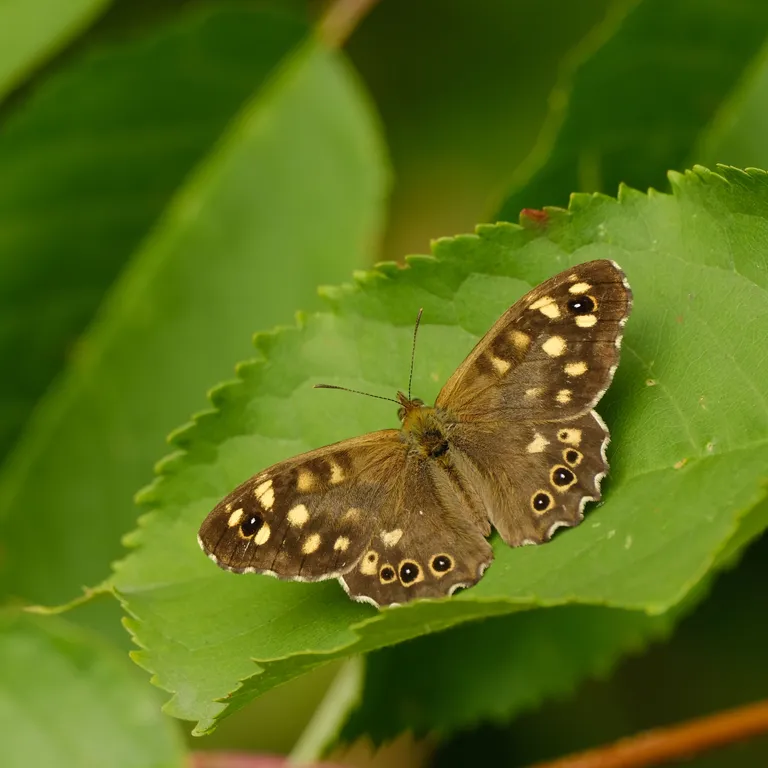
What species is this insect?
Pararge aegeria
